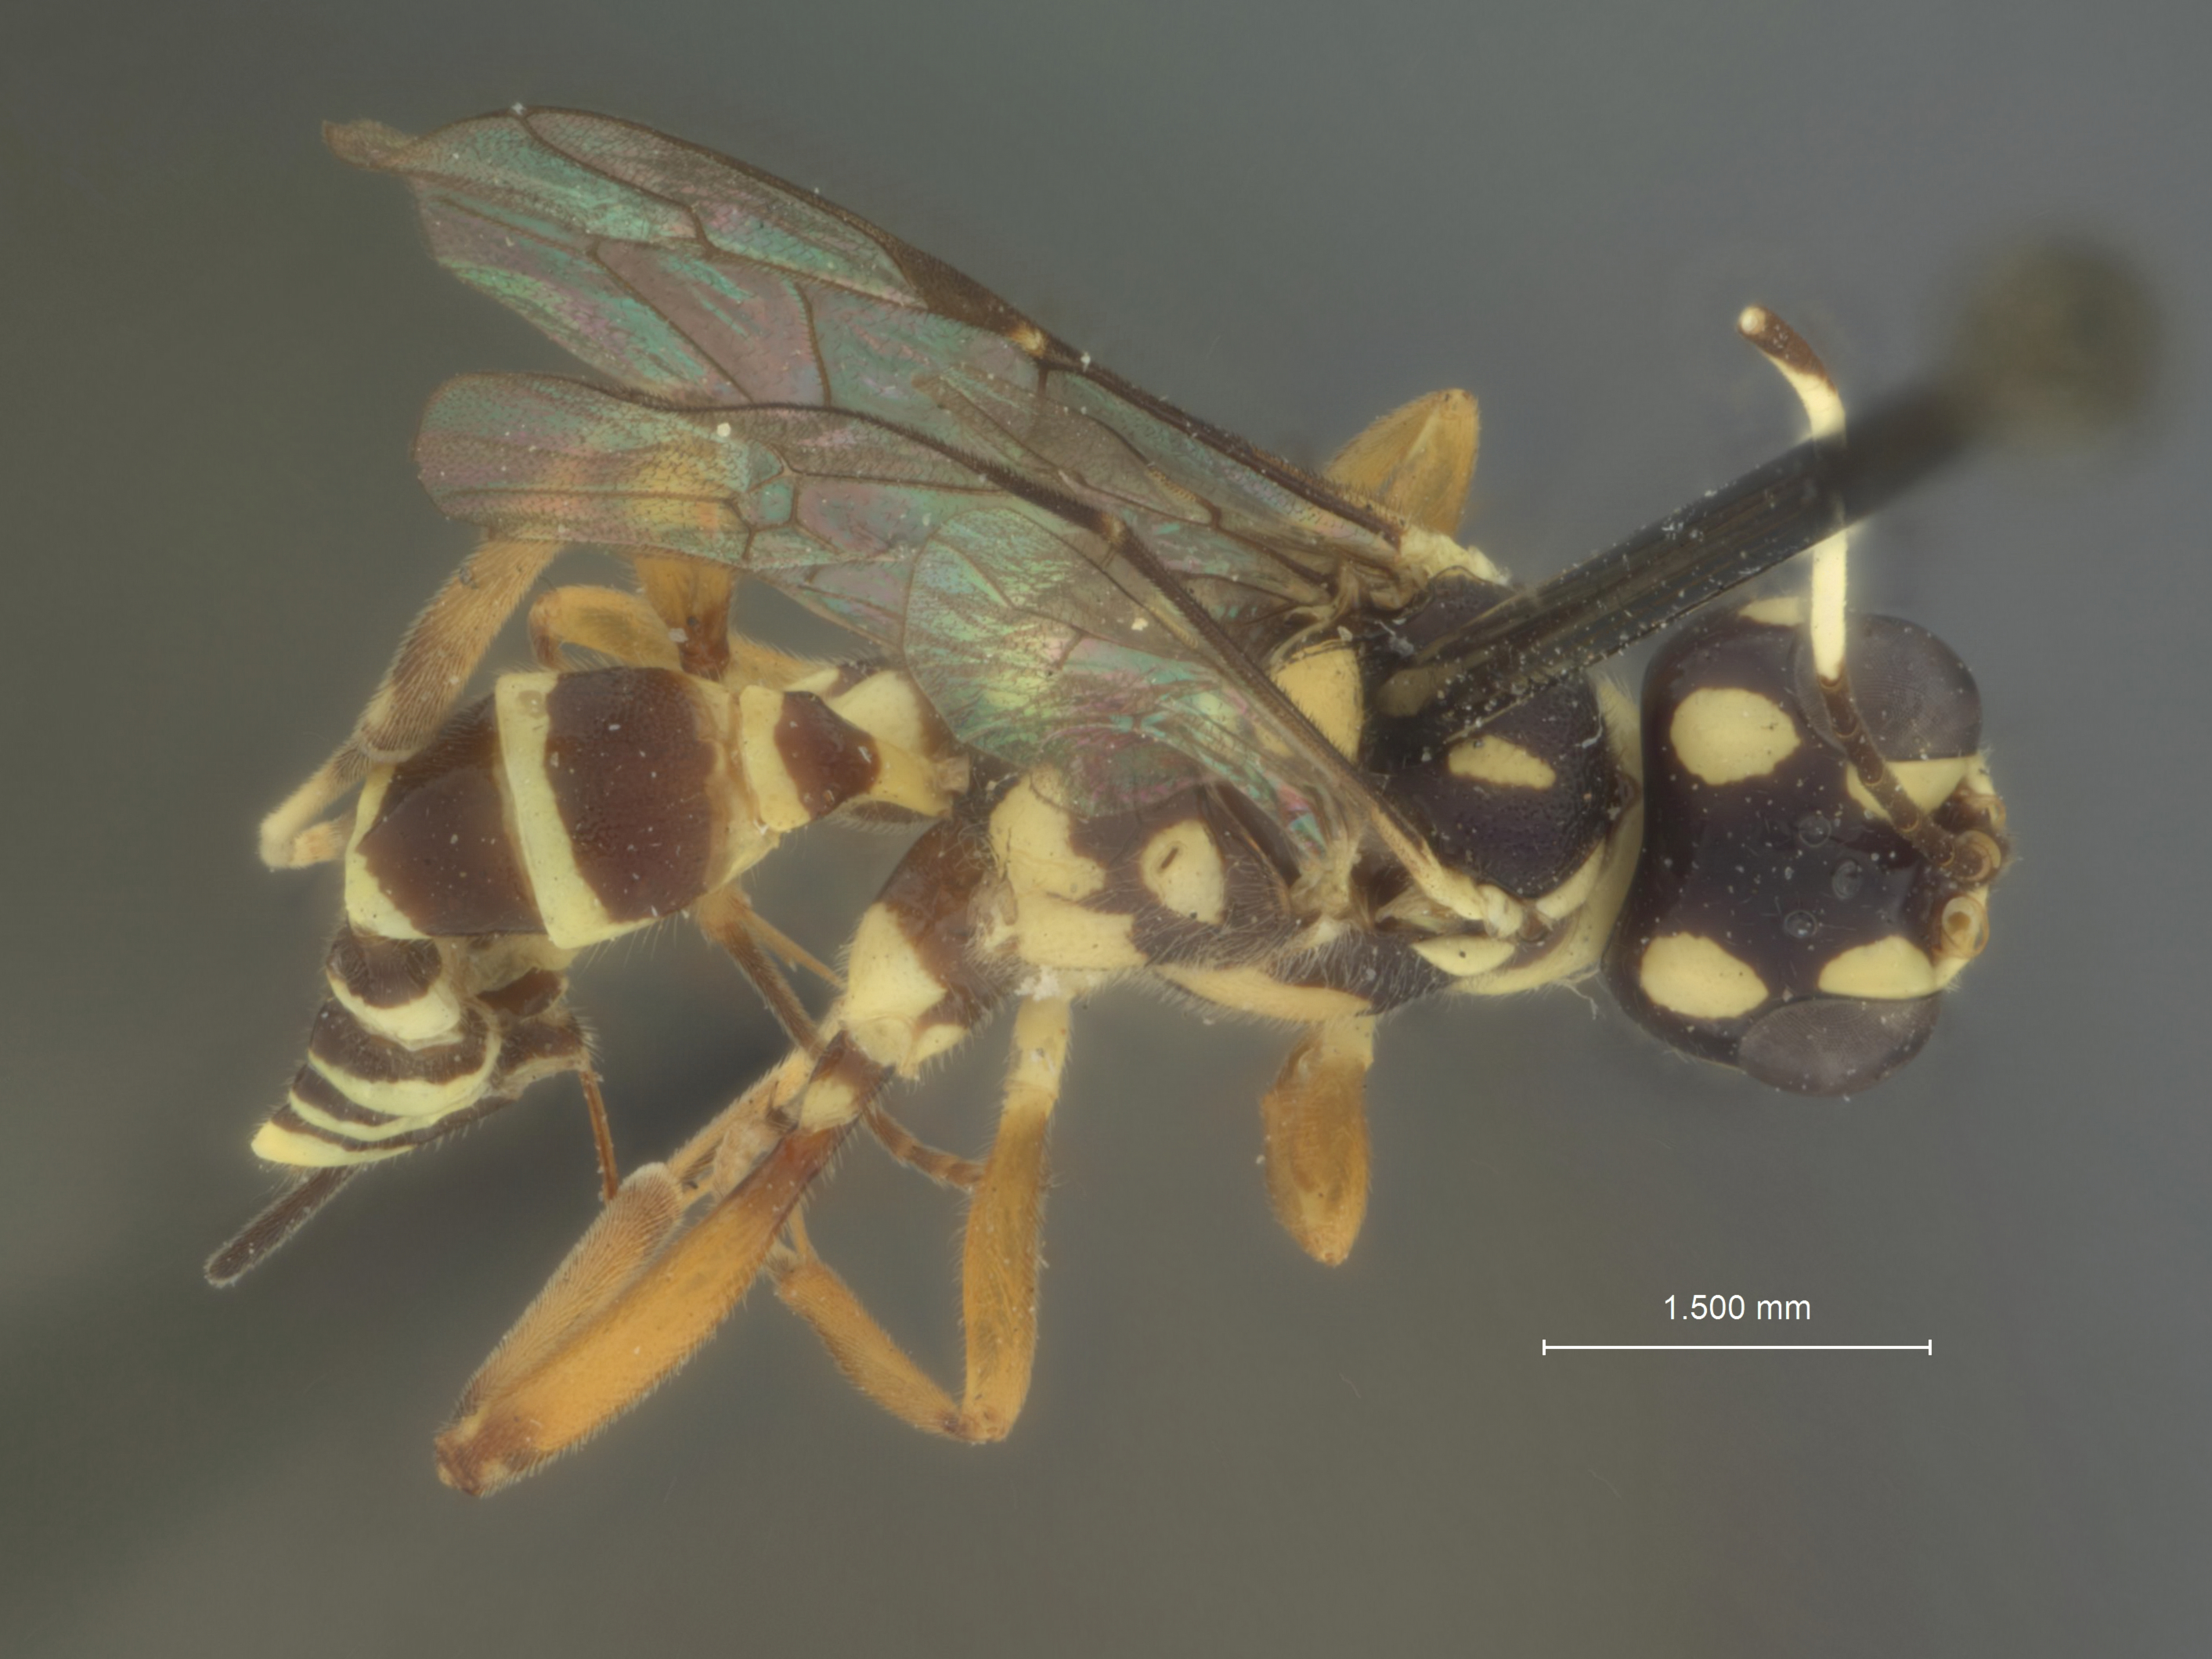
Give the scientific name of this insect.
Elasmognathius cephalotes
